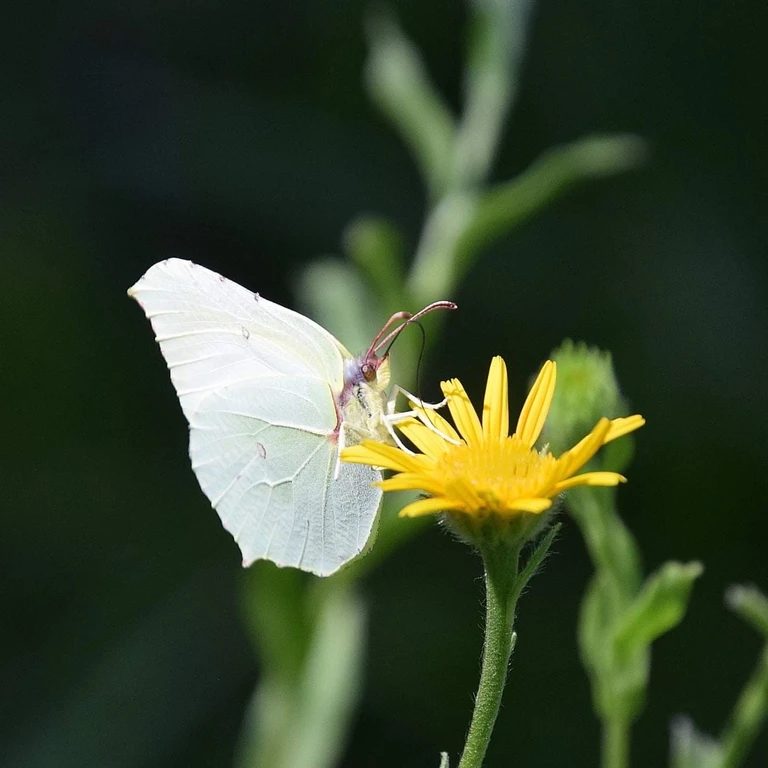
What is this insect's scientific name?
Gonepteryx rhamni
